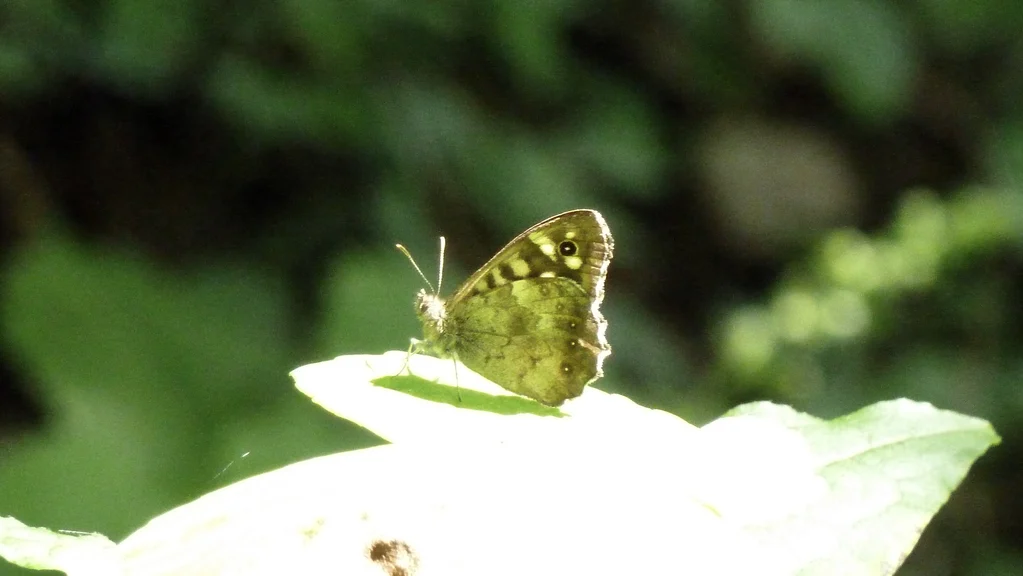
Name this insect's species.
Pararge aegeria
